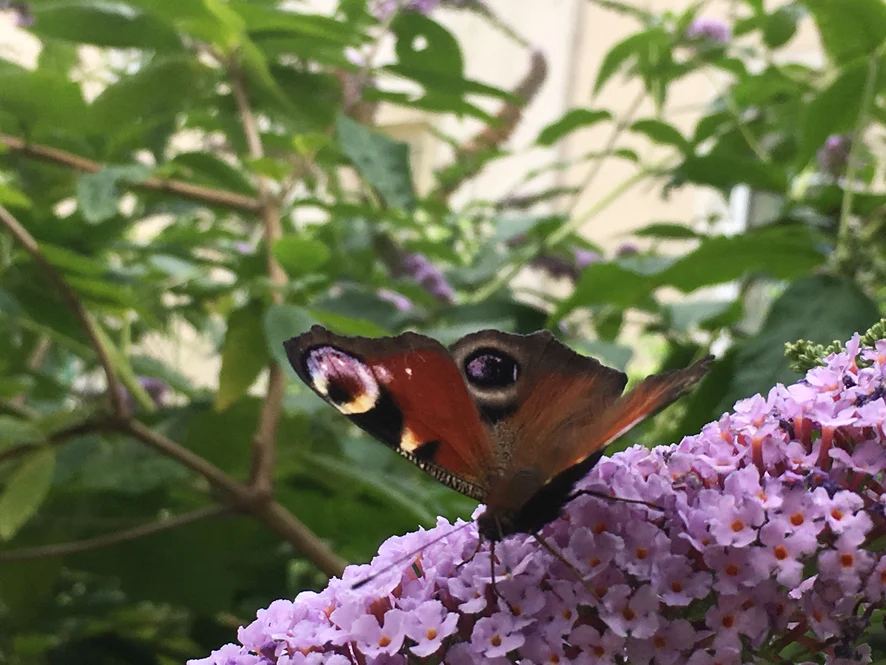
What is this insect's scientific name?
Aglais io
